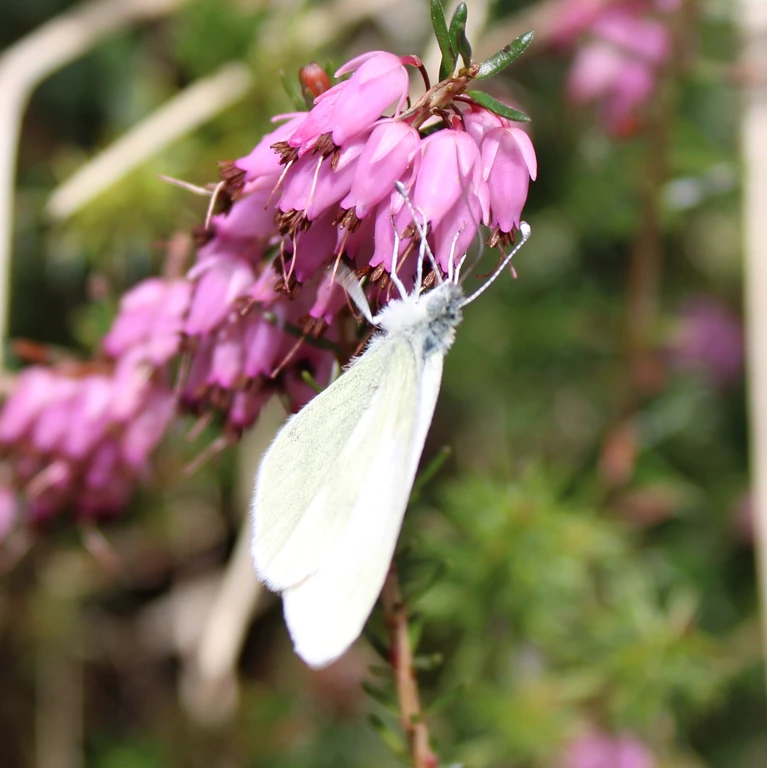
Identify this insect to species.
Leptidea sinapis/juvernica
